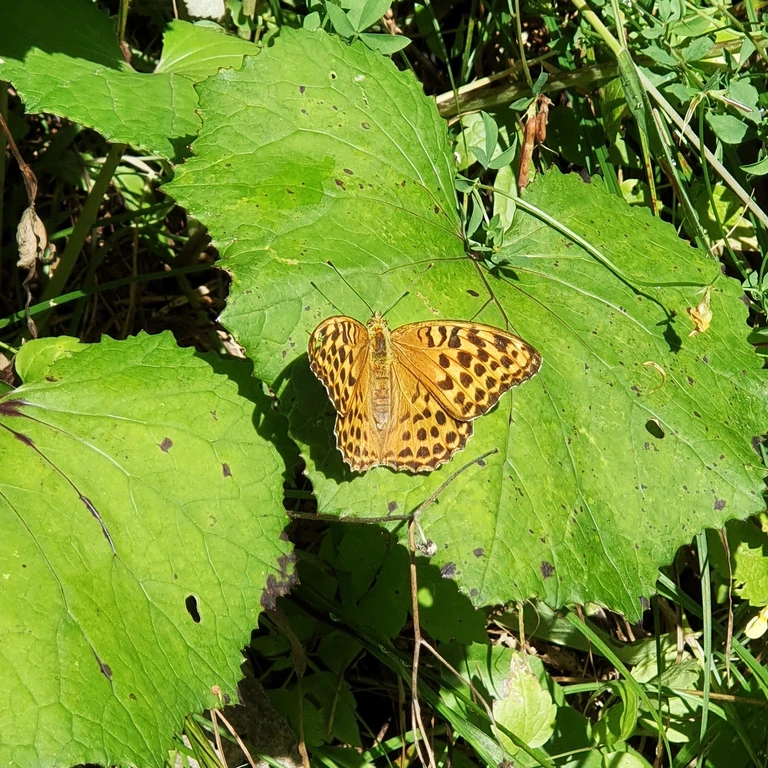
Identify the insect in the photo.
Argynnis paphia
